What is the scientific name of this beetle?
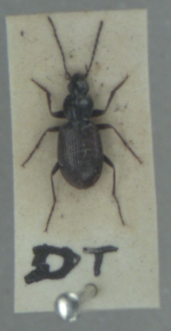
Agonum fuliginosum
